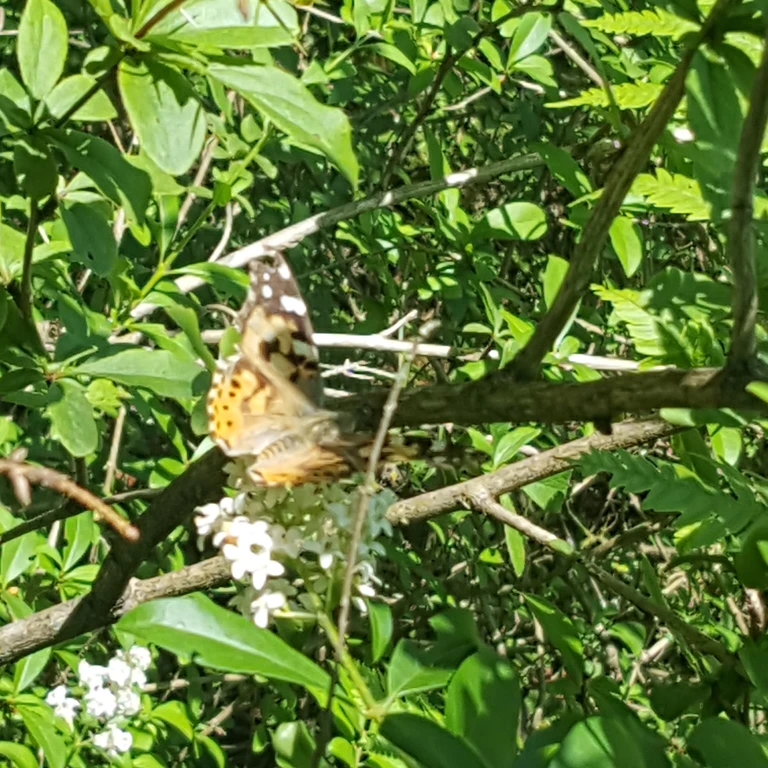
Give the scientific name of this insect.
Vanessa cardui
